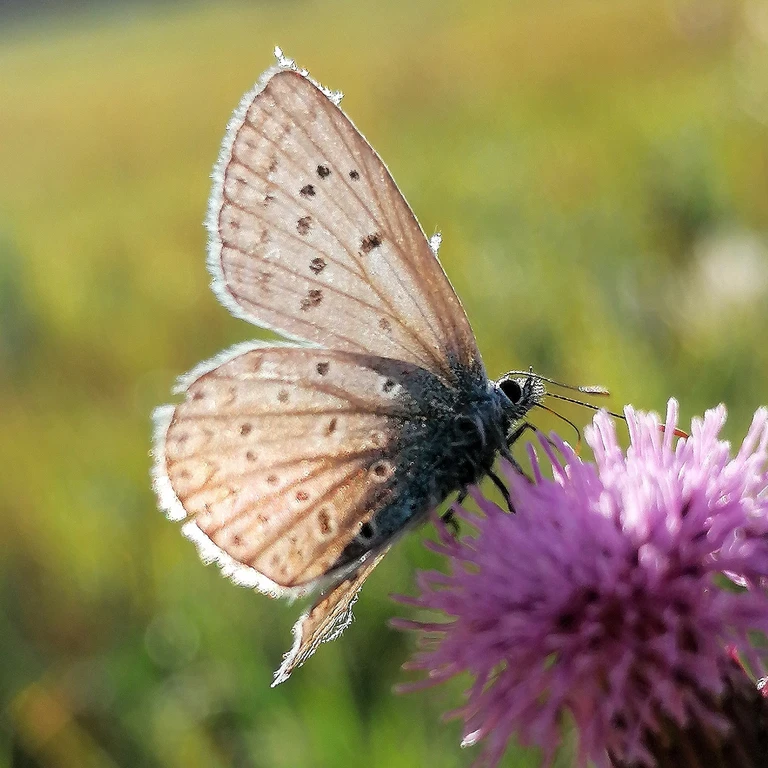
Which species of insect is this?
Polyommatus icarus
